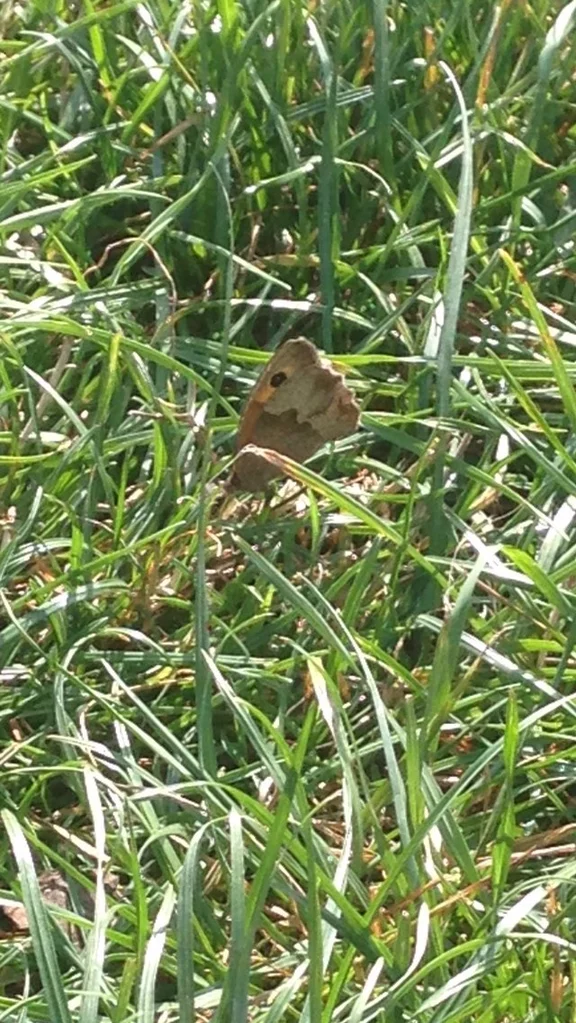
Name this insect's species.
Maniola jurtina
